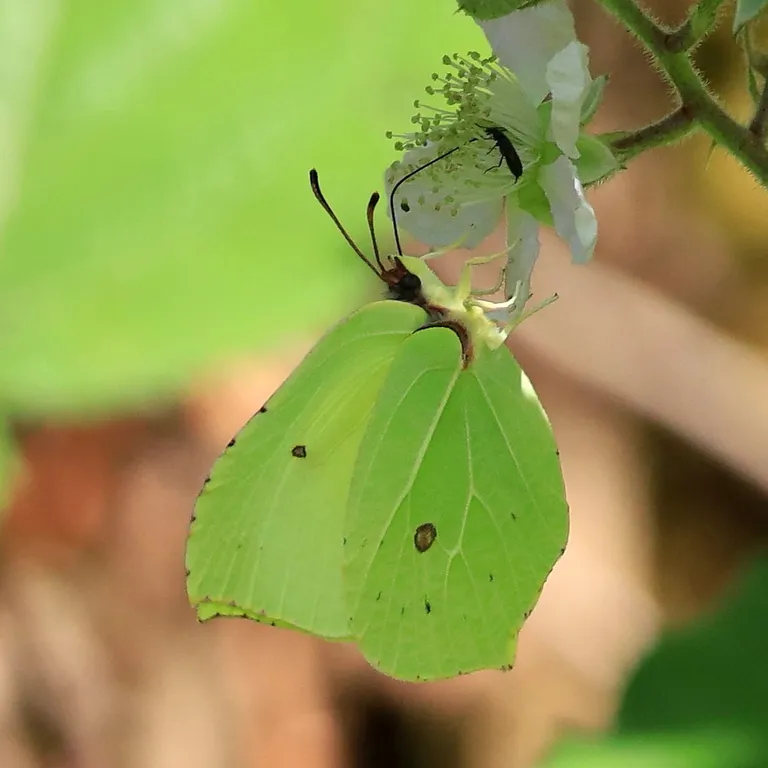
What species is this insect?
Gonepteryx rhamni
